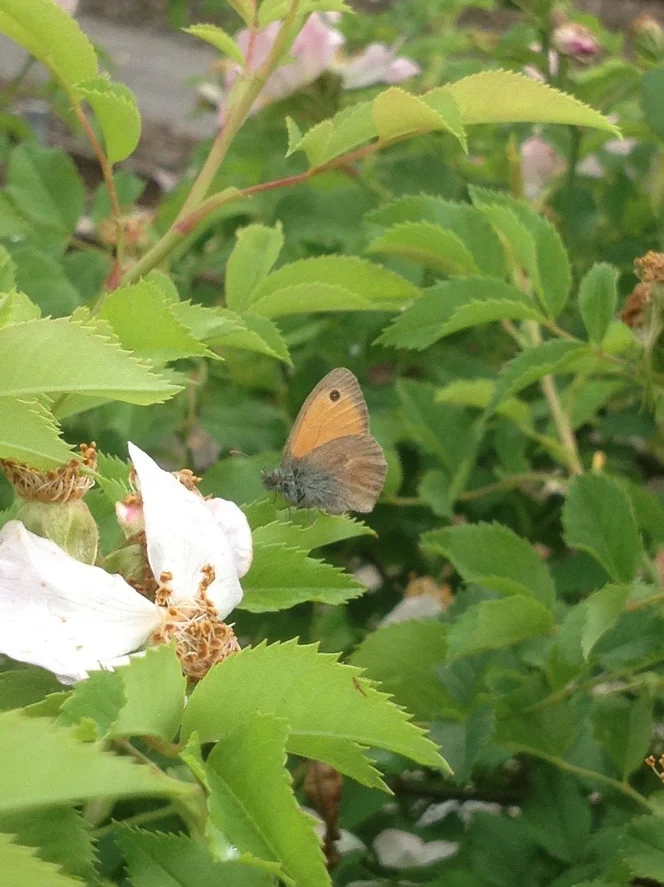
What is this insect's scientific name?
Coenonympha pamphilus
